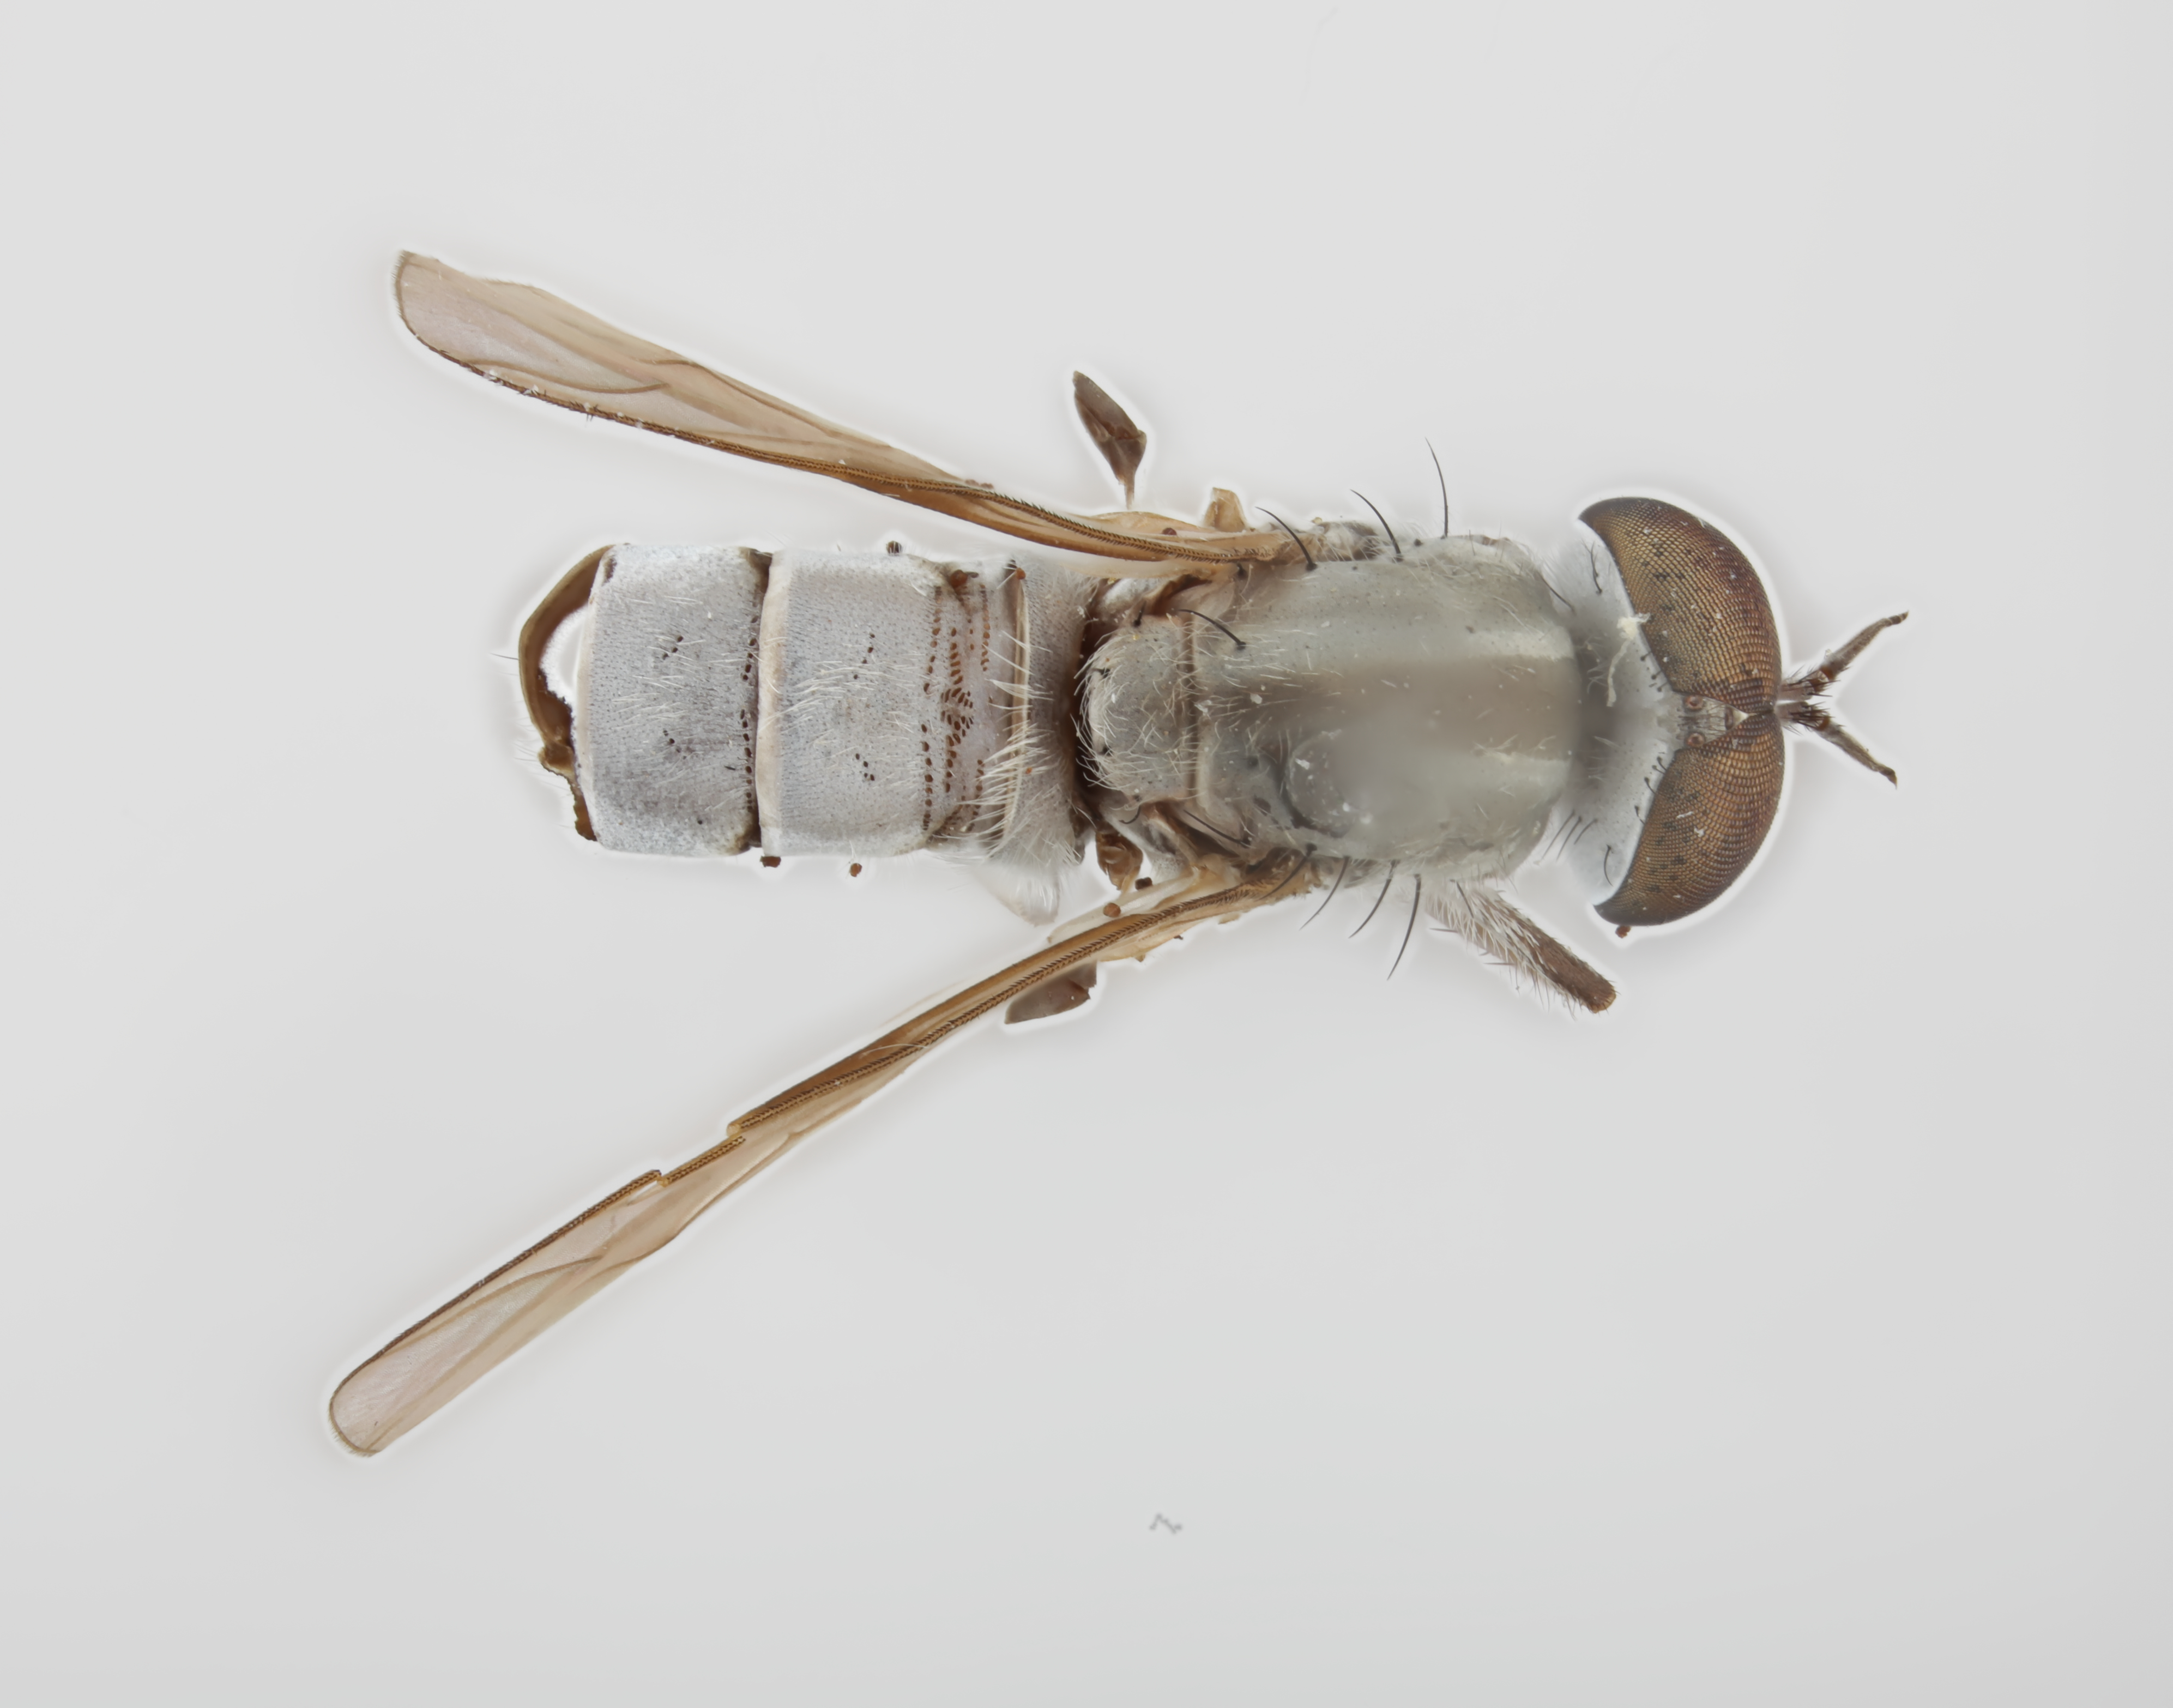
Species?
Psilocephala sauteri (also Irwiniella sauteri)
